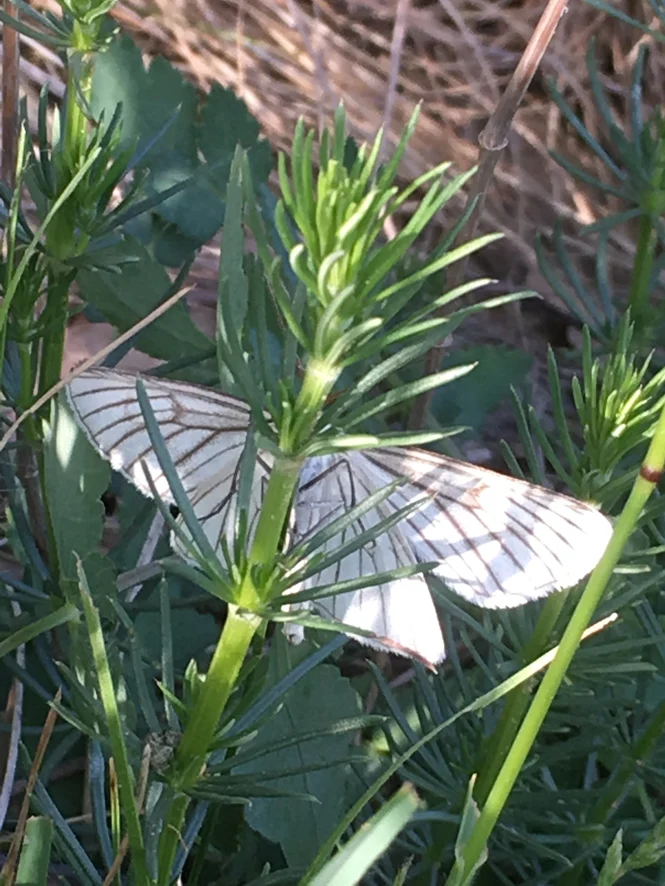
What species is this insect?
Siona lineata
